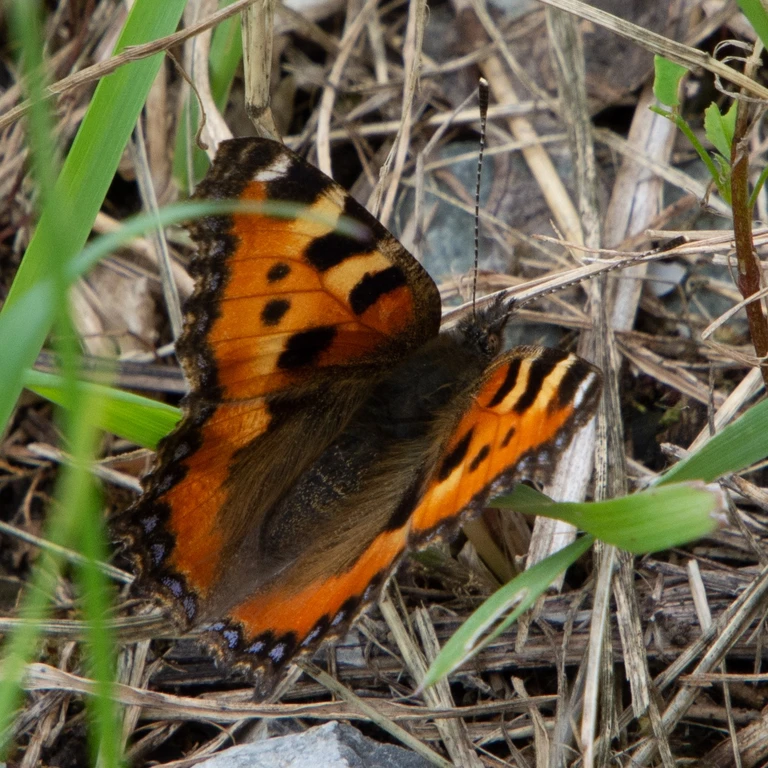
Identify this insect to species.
Aglais urticae
